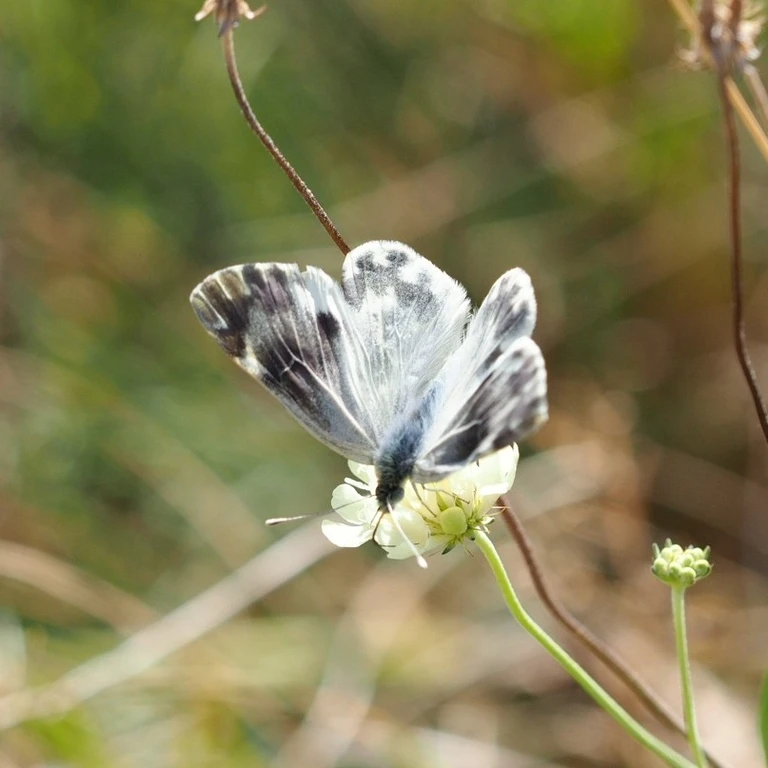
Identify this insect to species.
Pontia edusa
